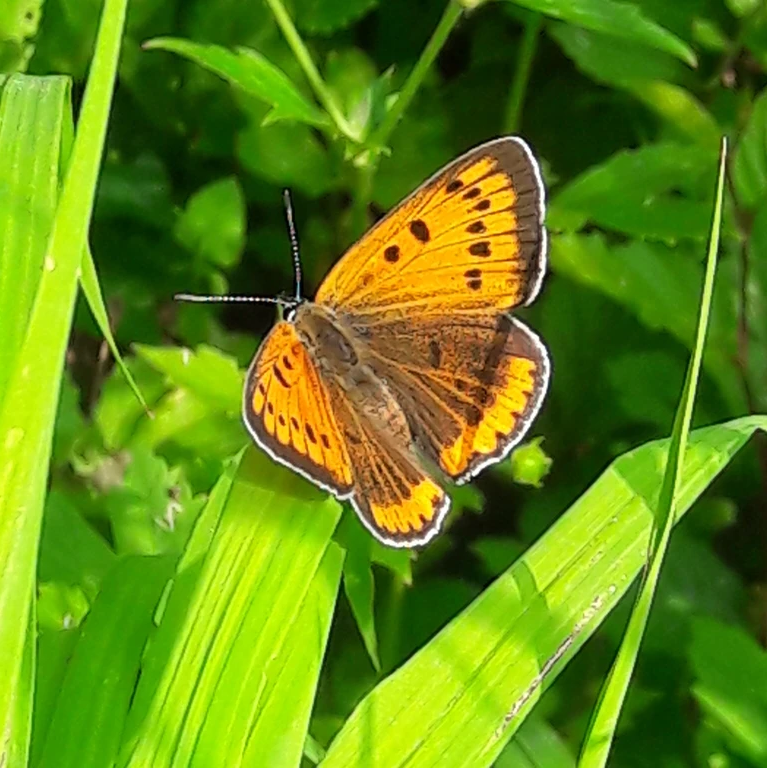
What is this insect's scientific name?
Lycaena dispar
